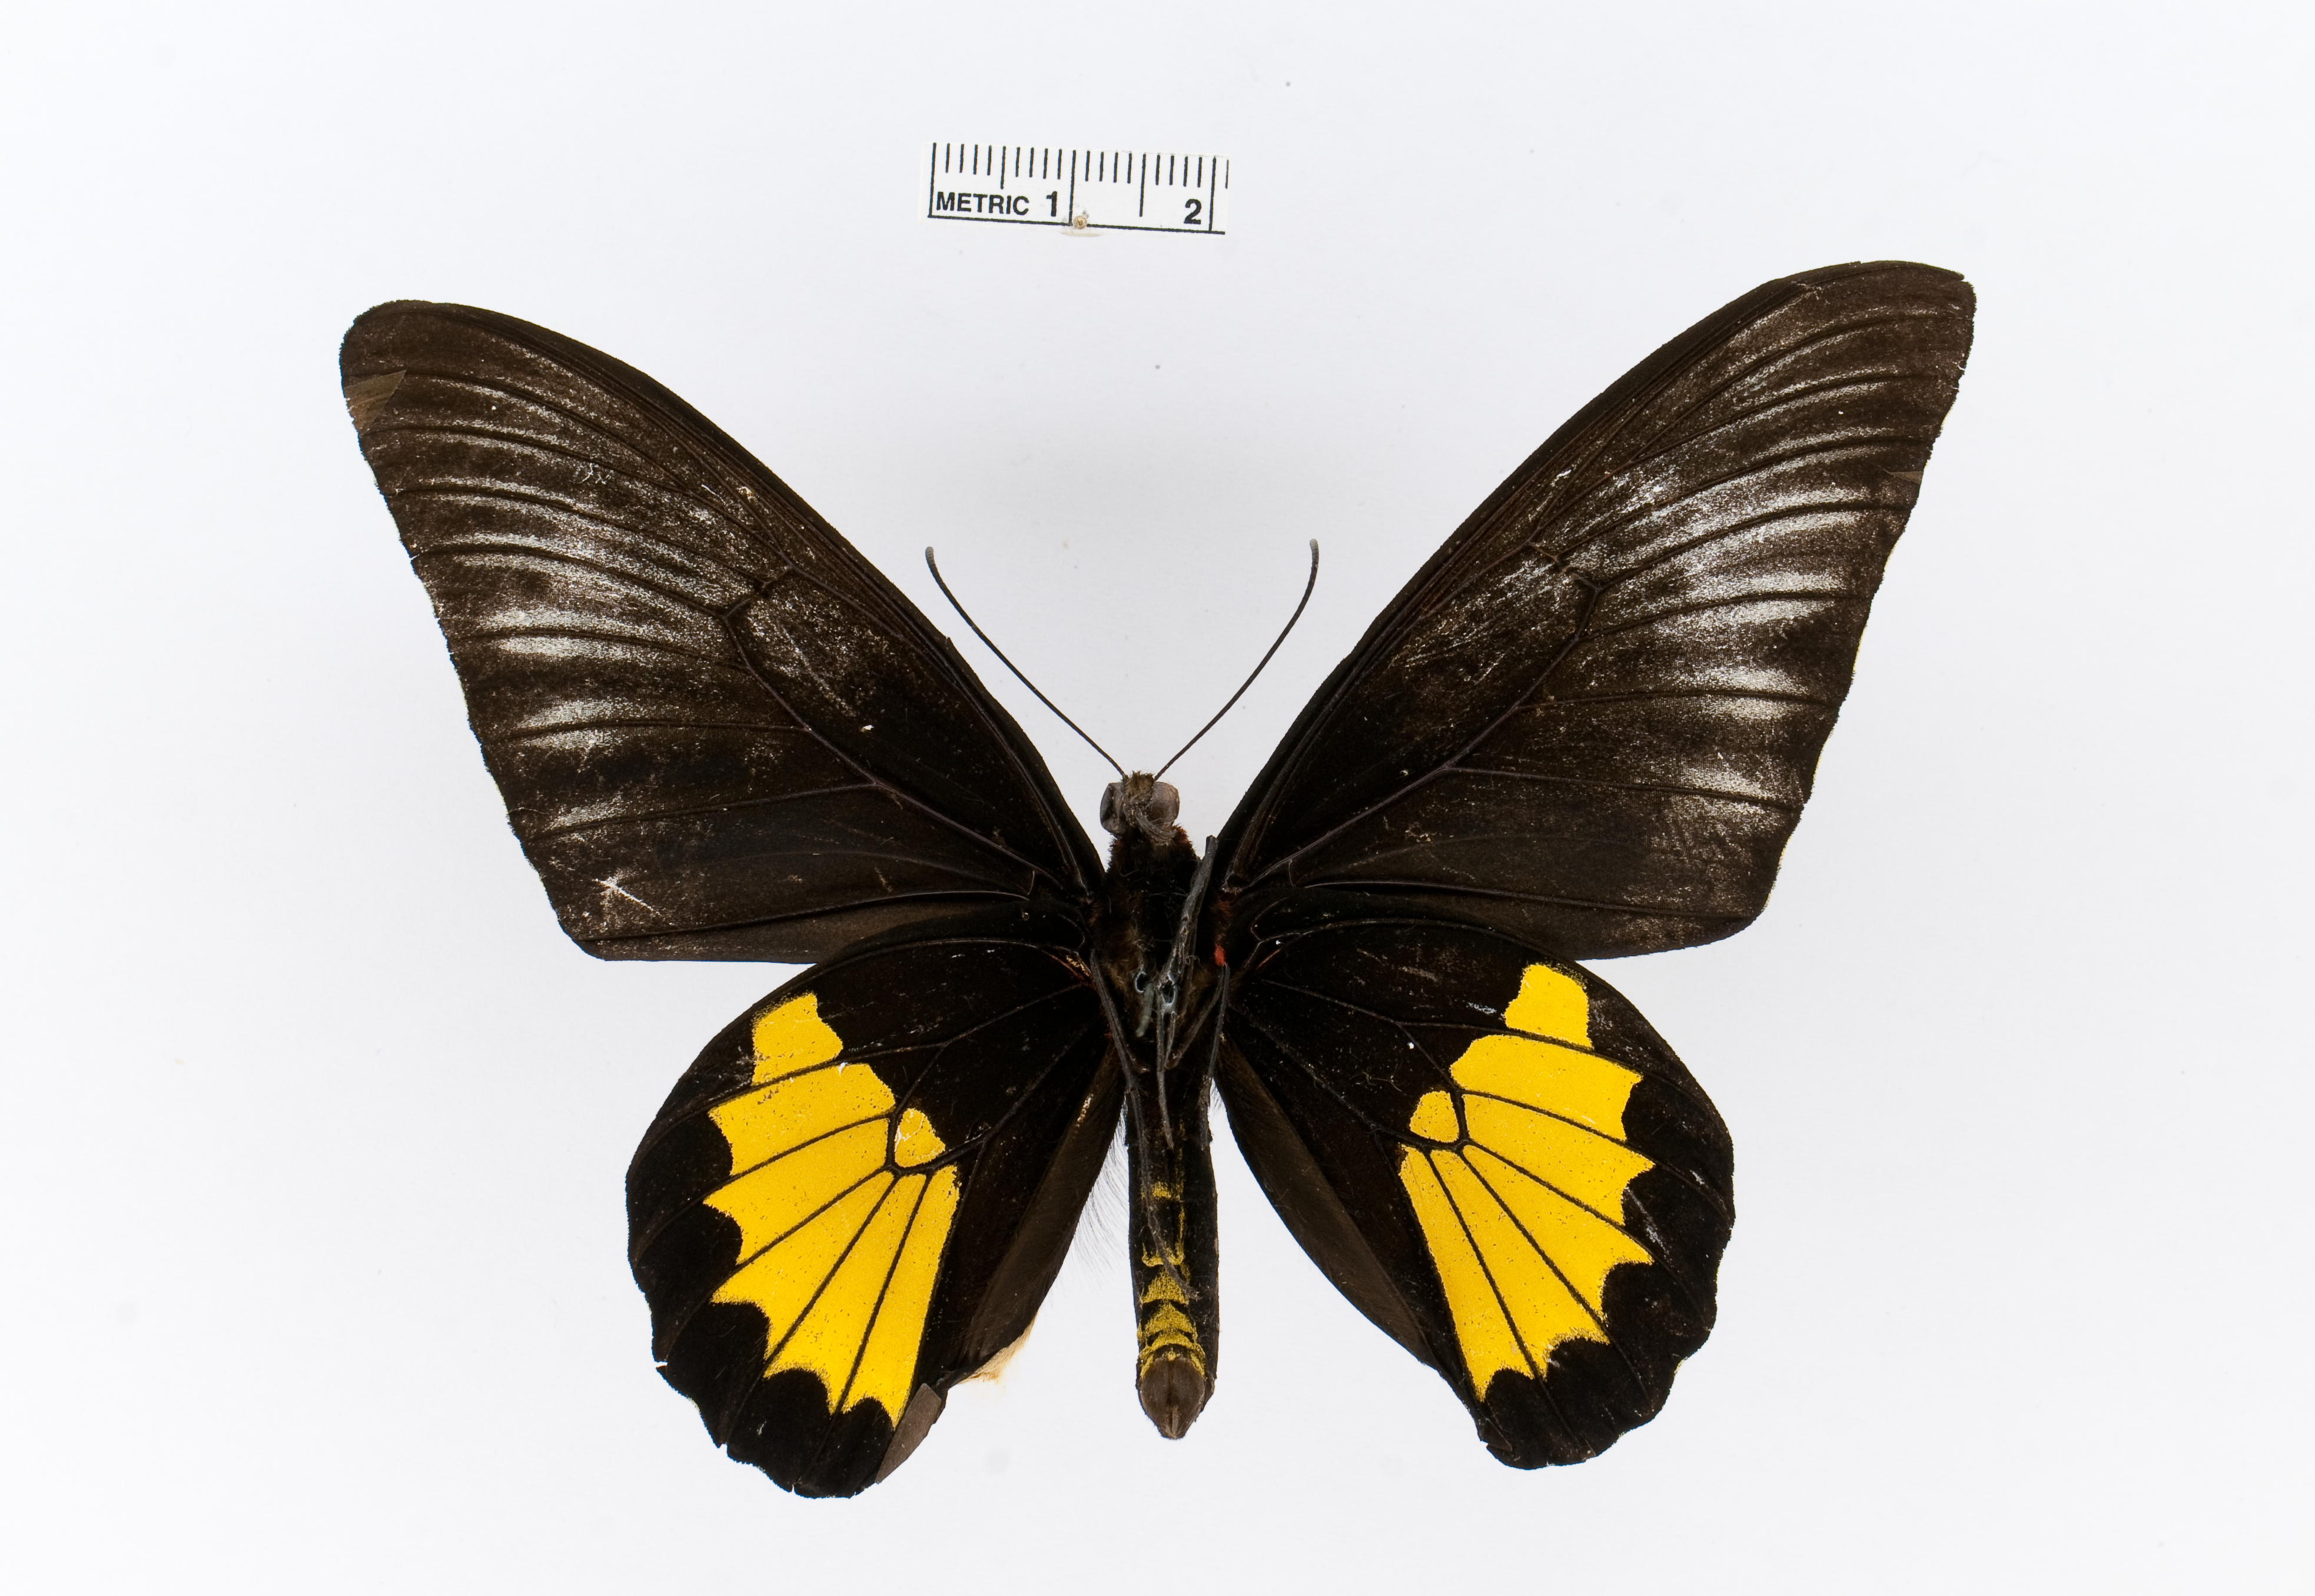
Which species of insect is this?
Troides plato
